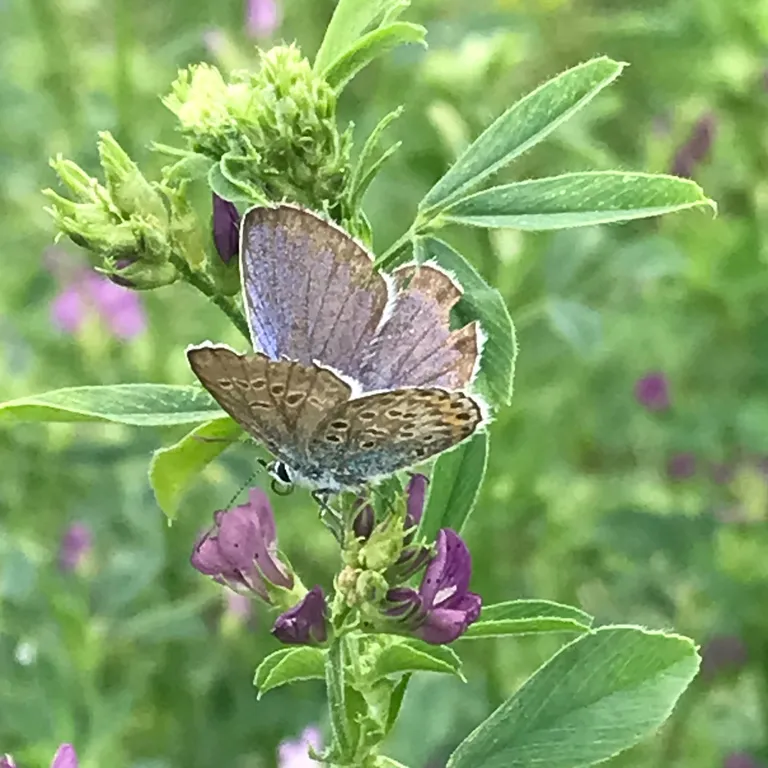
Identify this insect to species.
Plebejus argus
